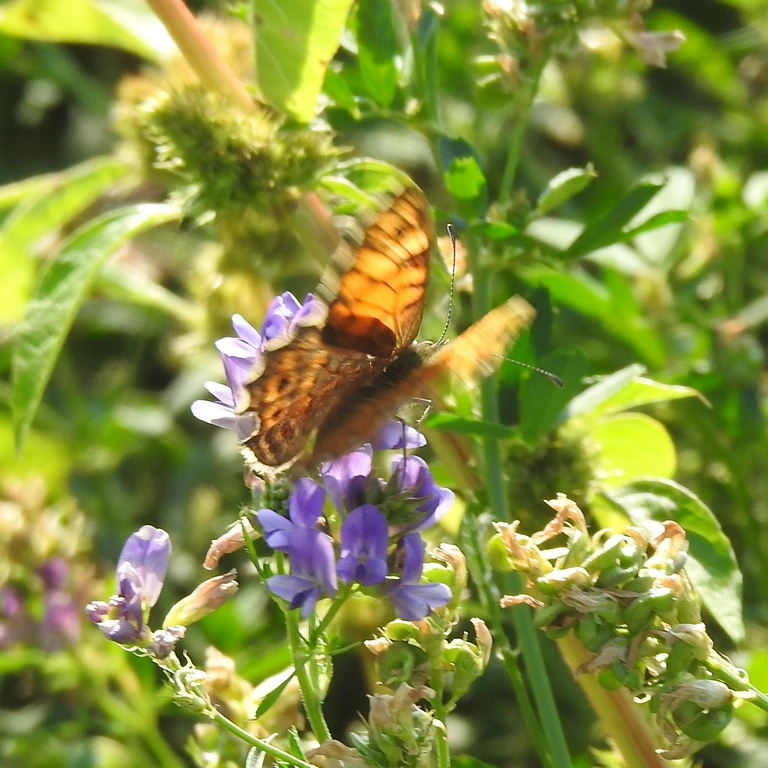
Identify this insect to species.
Lasiommata megera (also Pararge megera)
